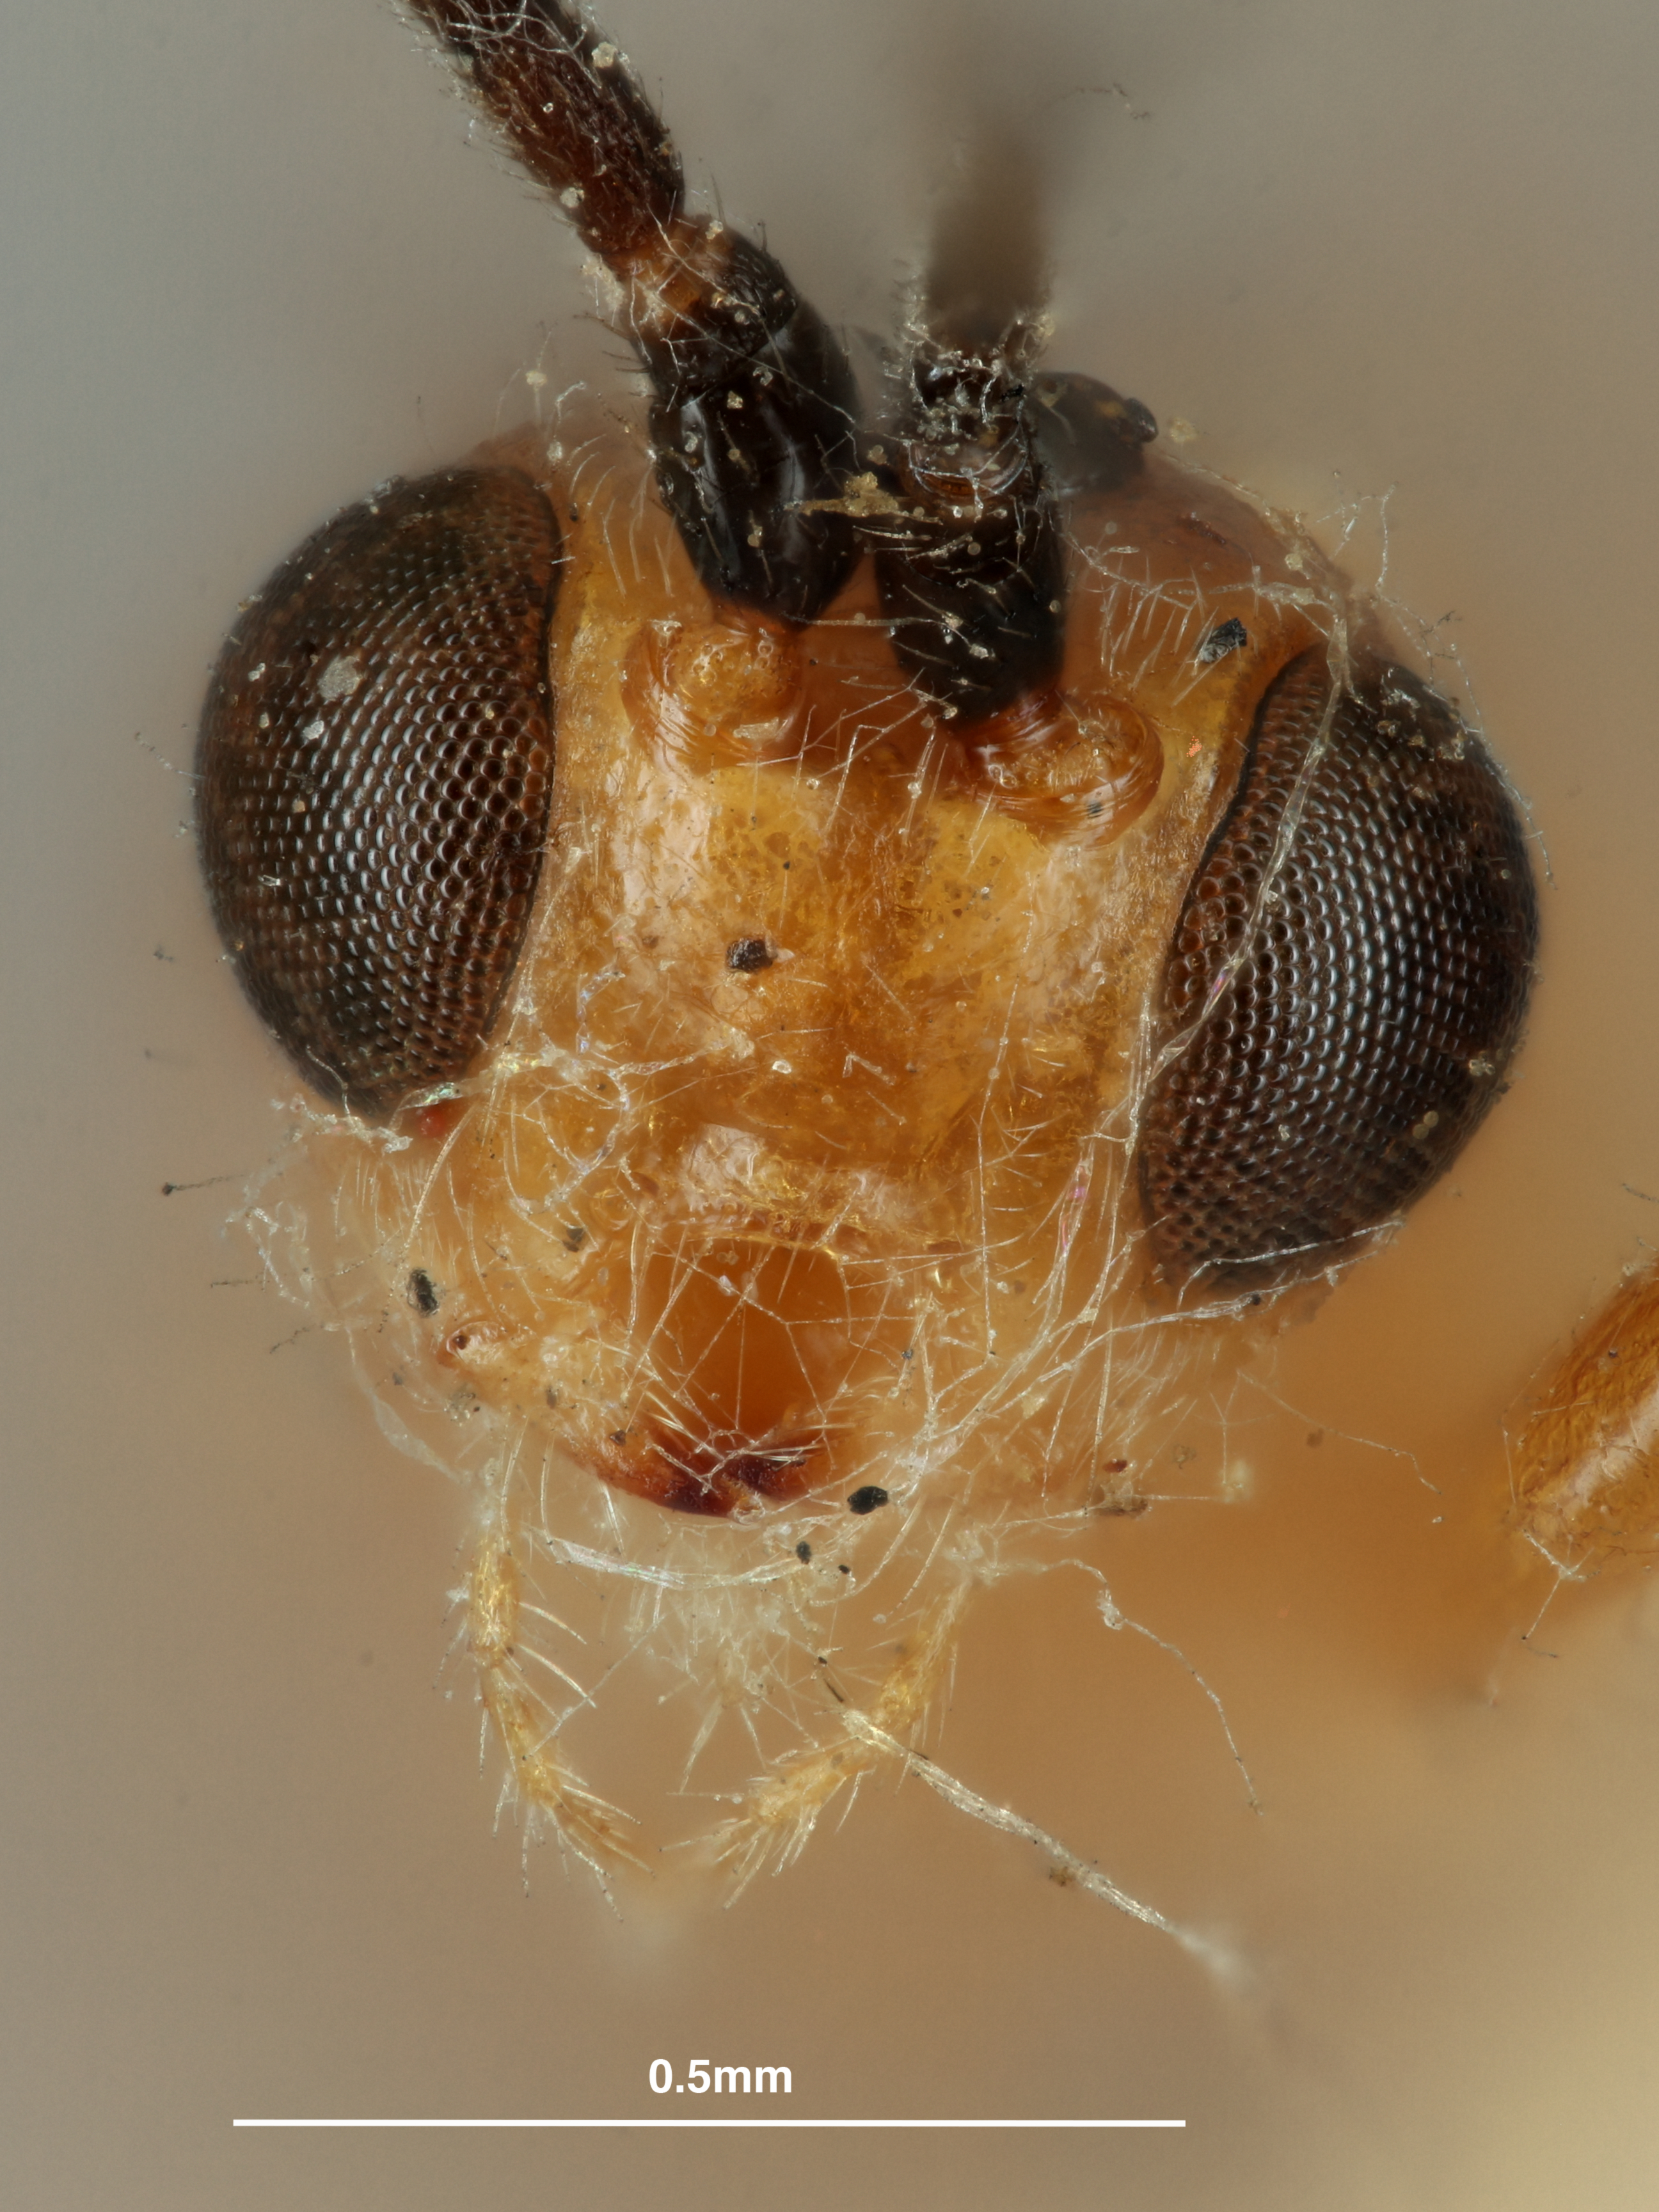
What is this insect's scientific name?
Iphiaulax trinotata
